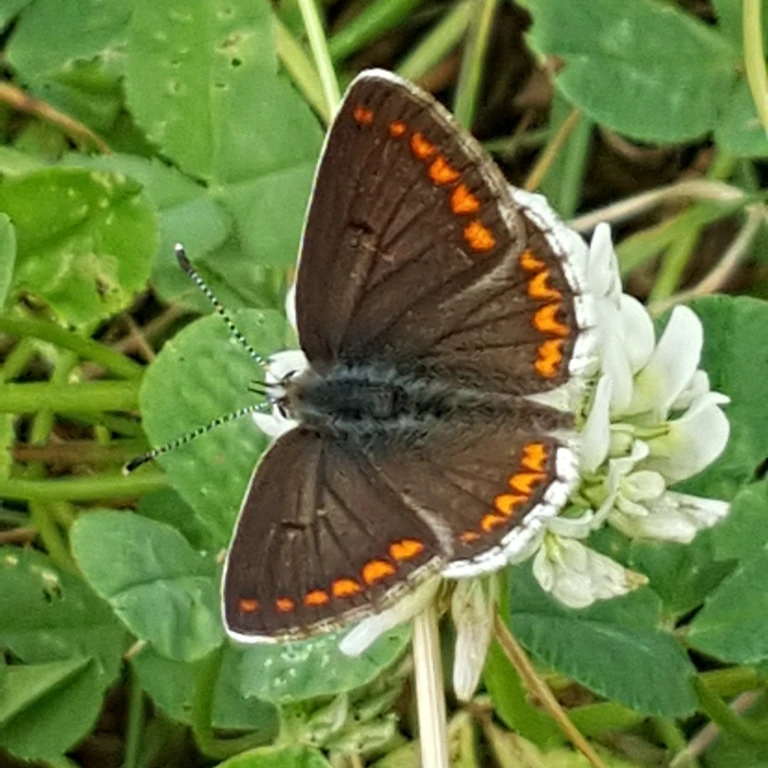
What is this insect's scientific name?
Aricia agestis/artaxerxes
